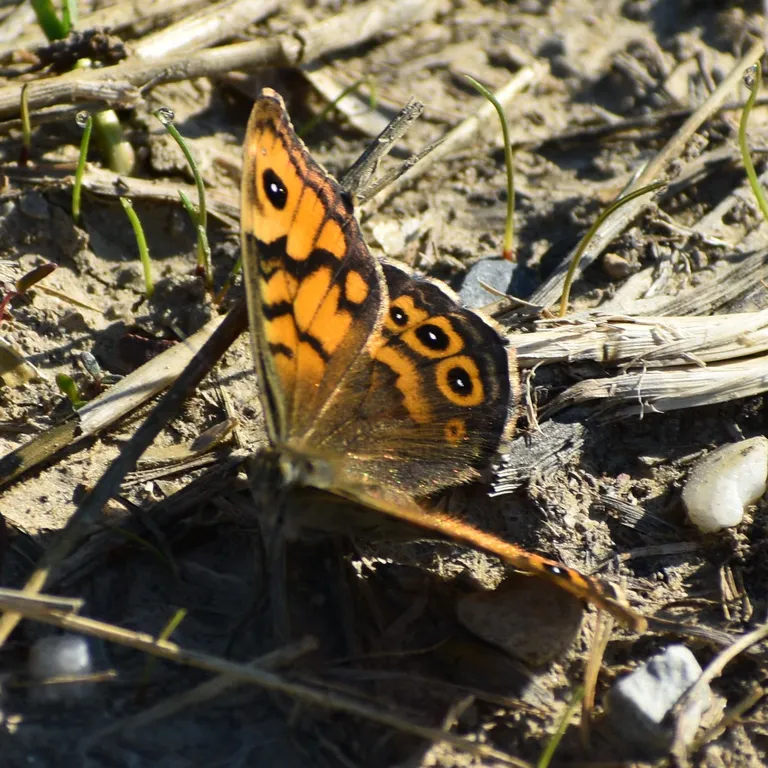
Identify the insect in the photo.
Lasiommata megera (also Pararge megera)
